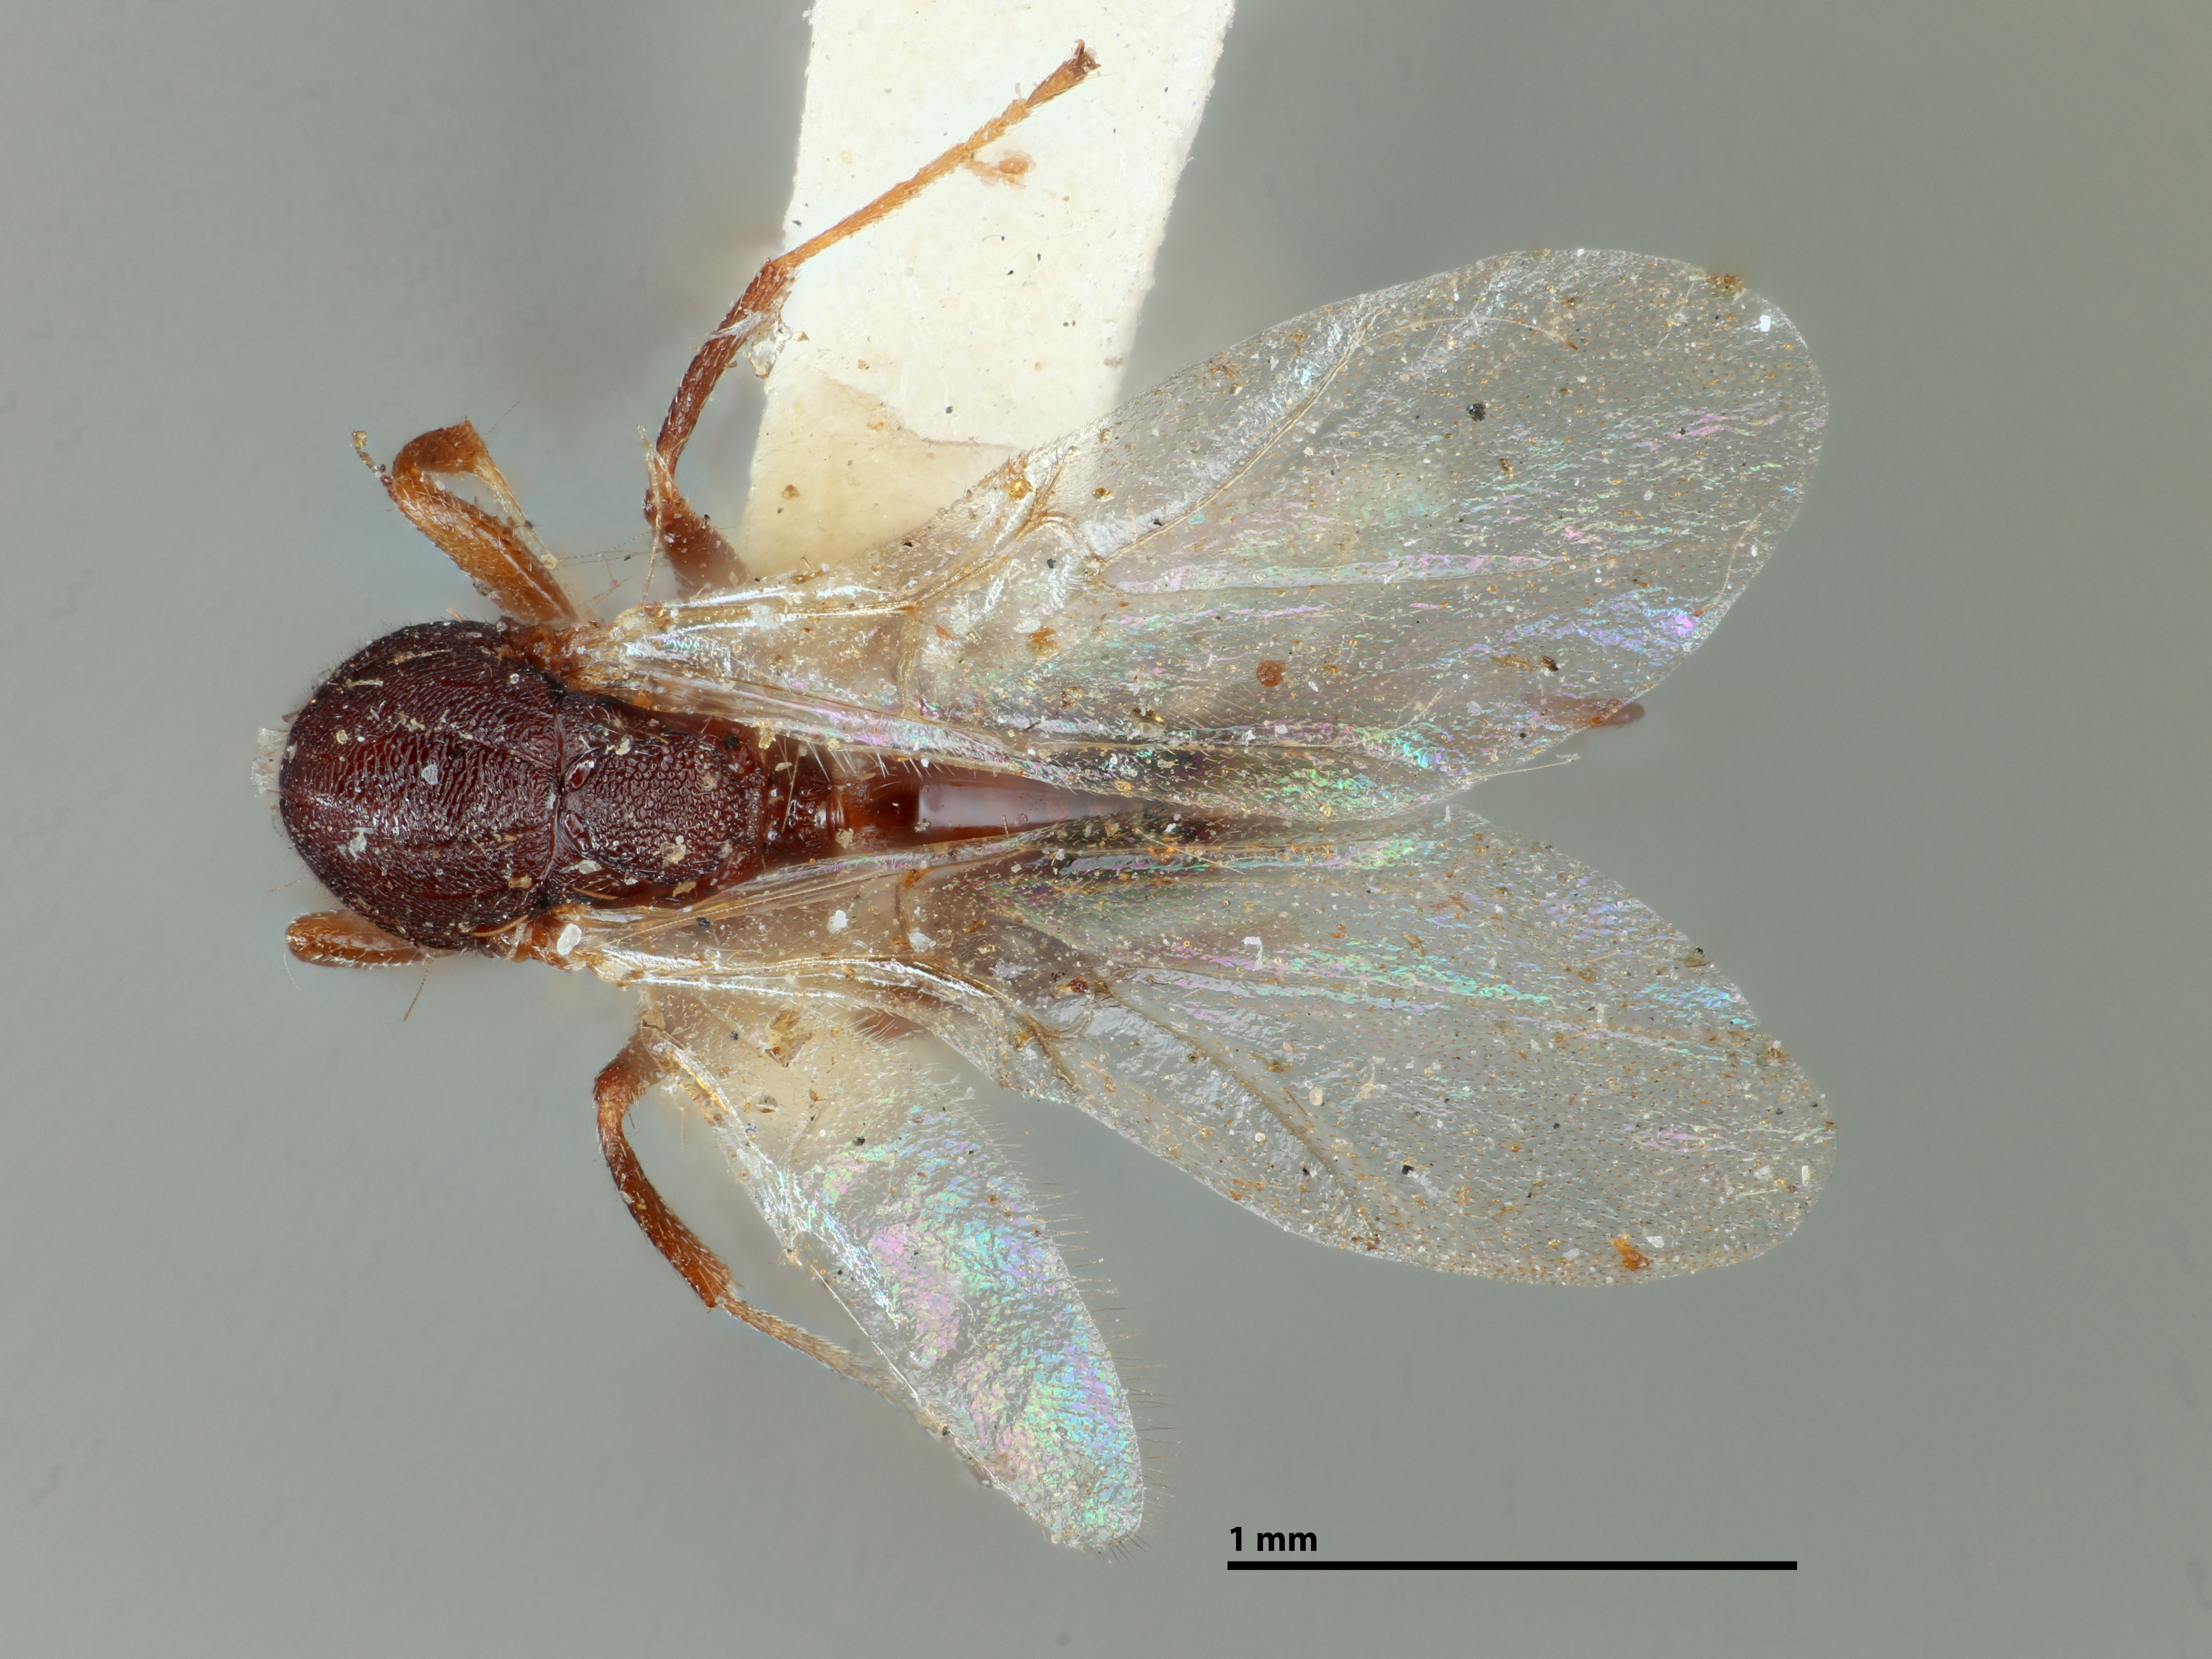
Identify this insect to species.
Dryophanta corrugis
